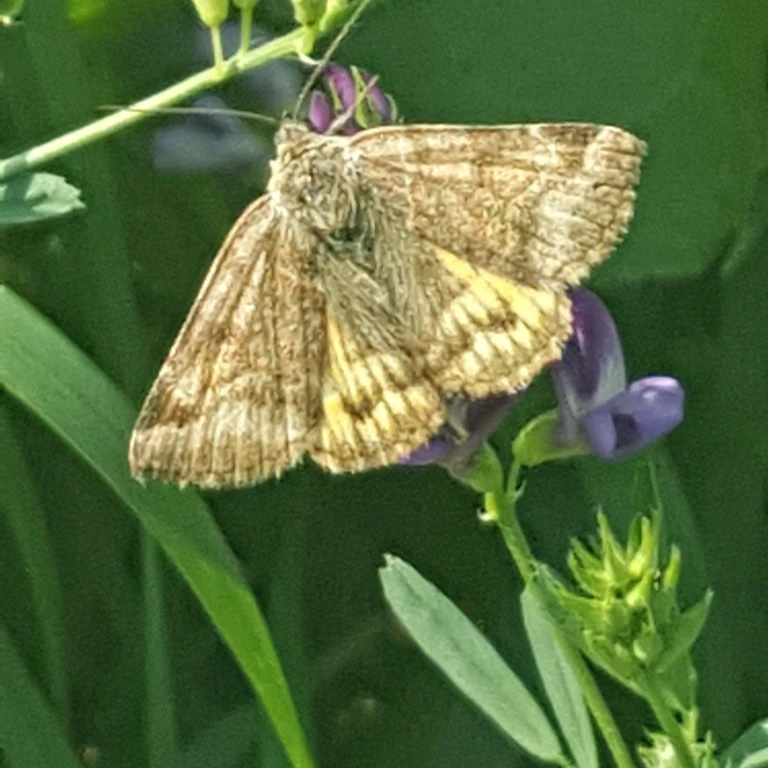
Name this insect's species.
Euclidia glyphica
